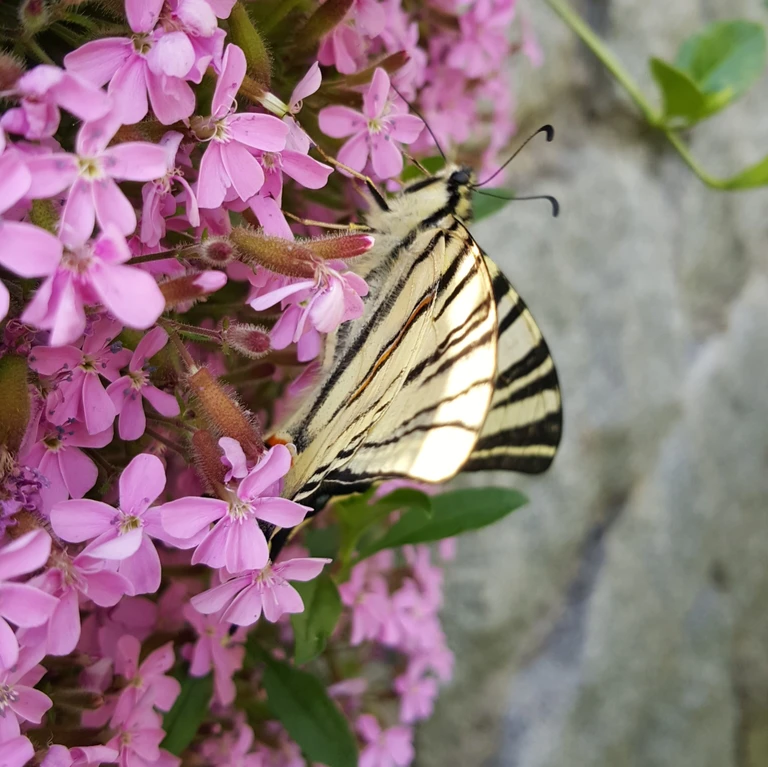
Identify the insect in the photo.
Iphiclides podalirius
